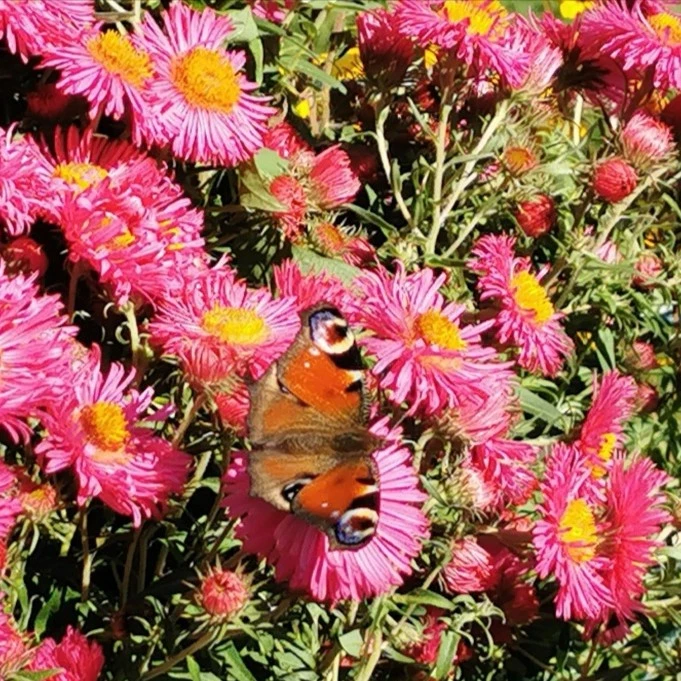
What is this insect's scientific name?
Aglais io
